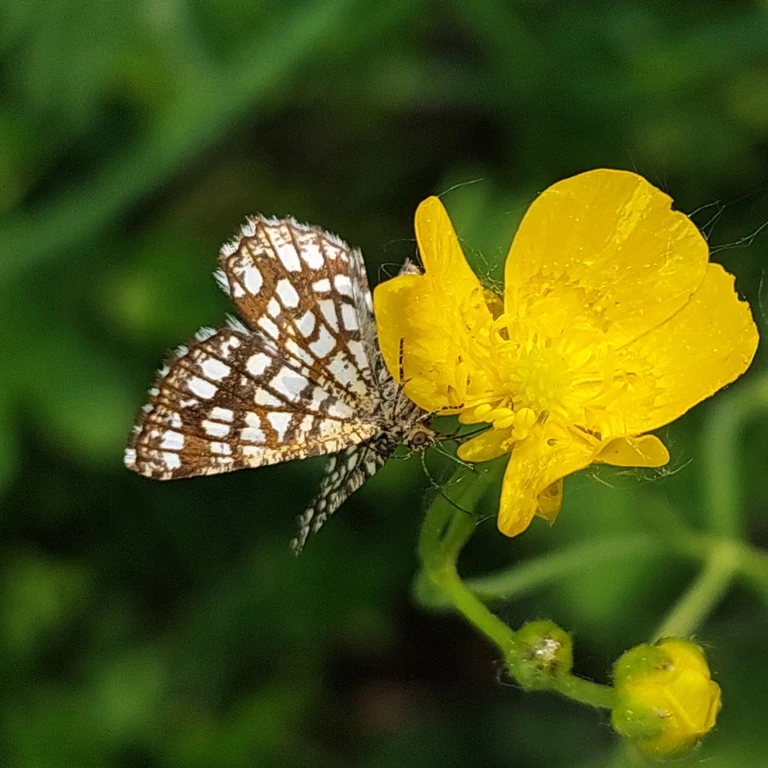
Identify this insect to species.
Chiasmia clathrata
